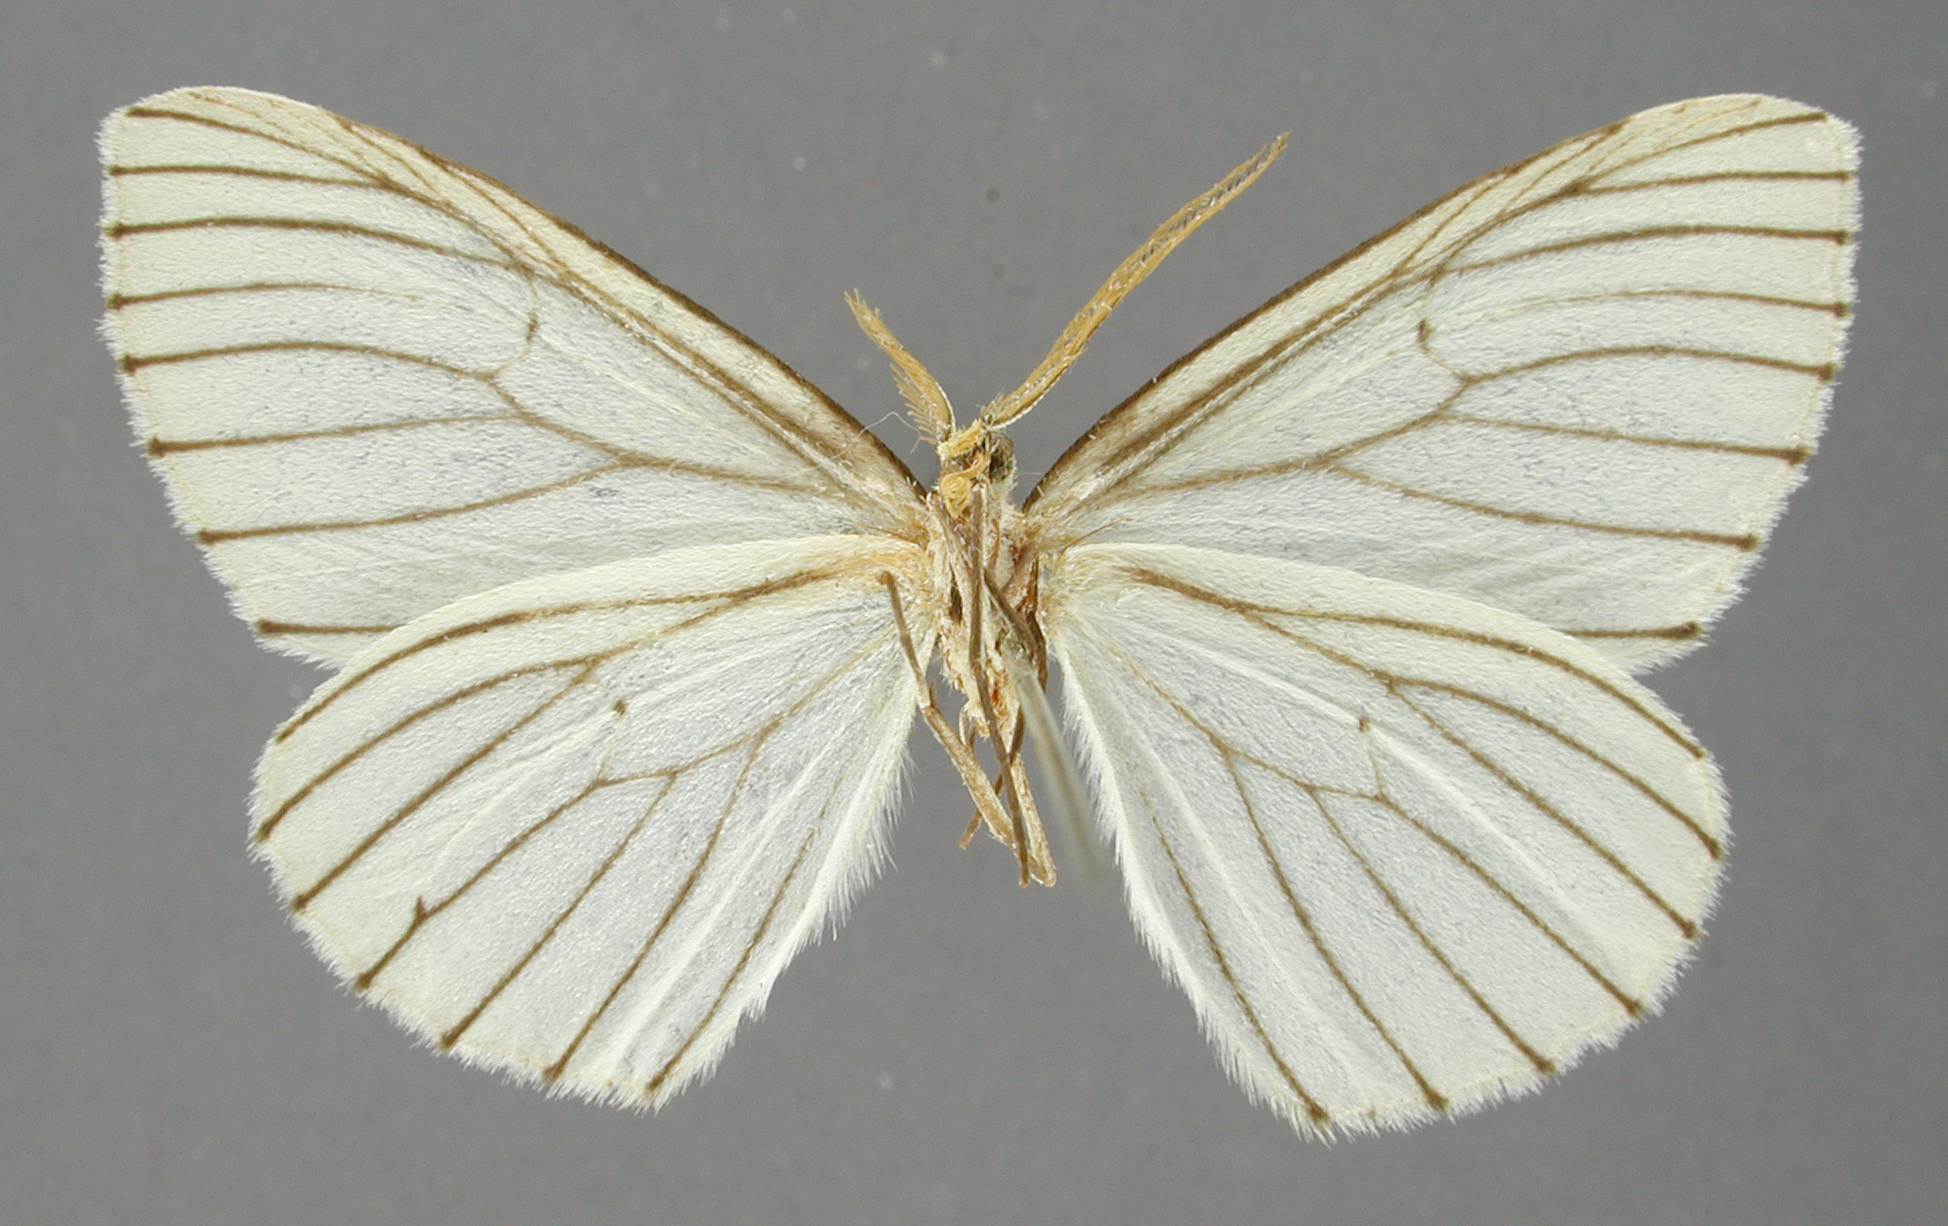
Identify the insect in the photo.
Scoriopsis nigrivenata
